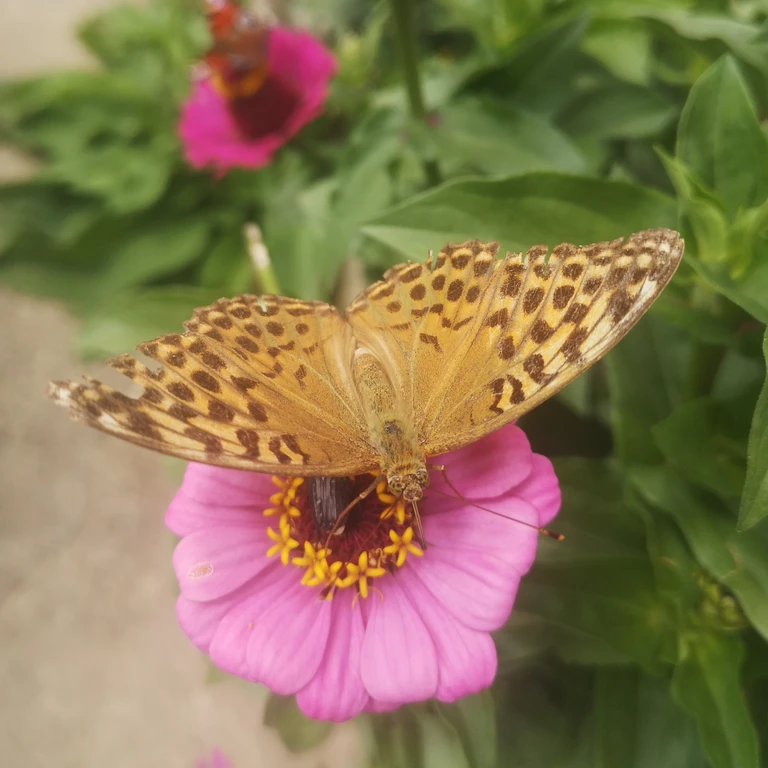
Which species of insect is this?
Argynnis paphia
